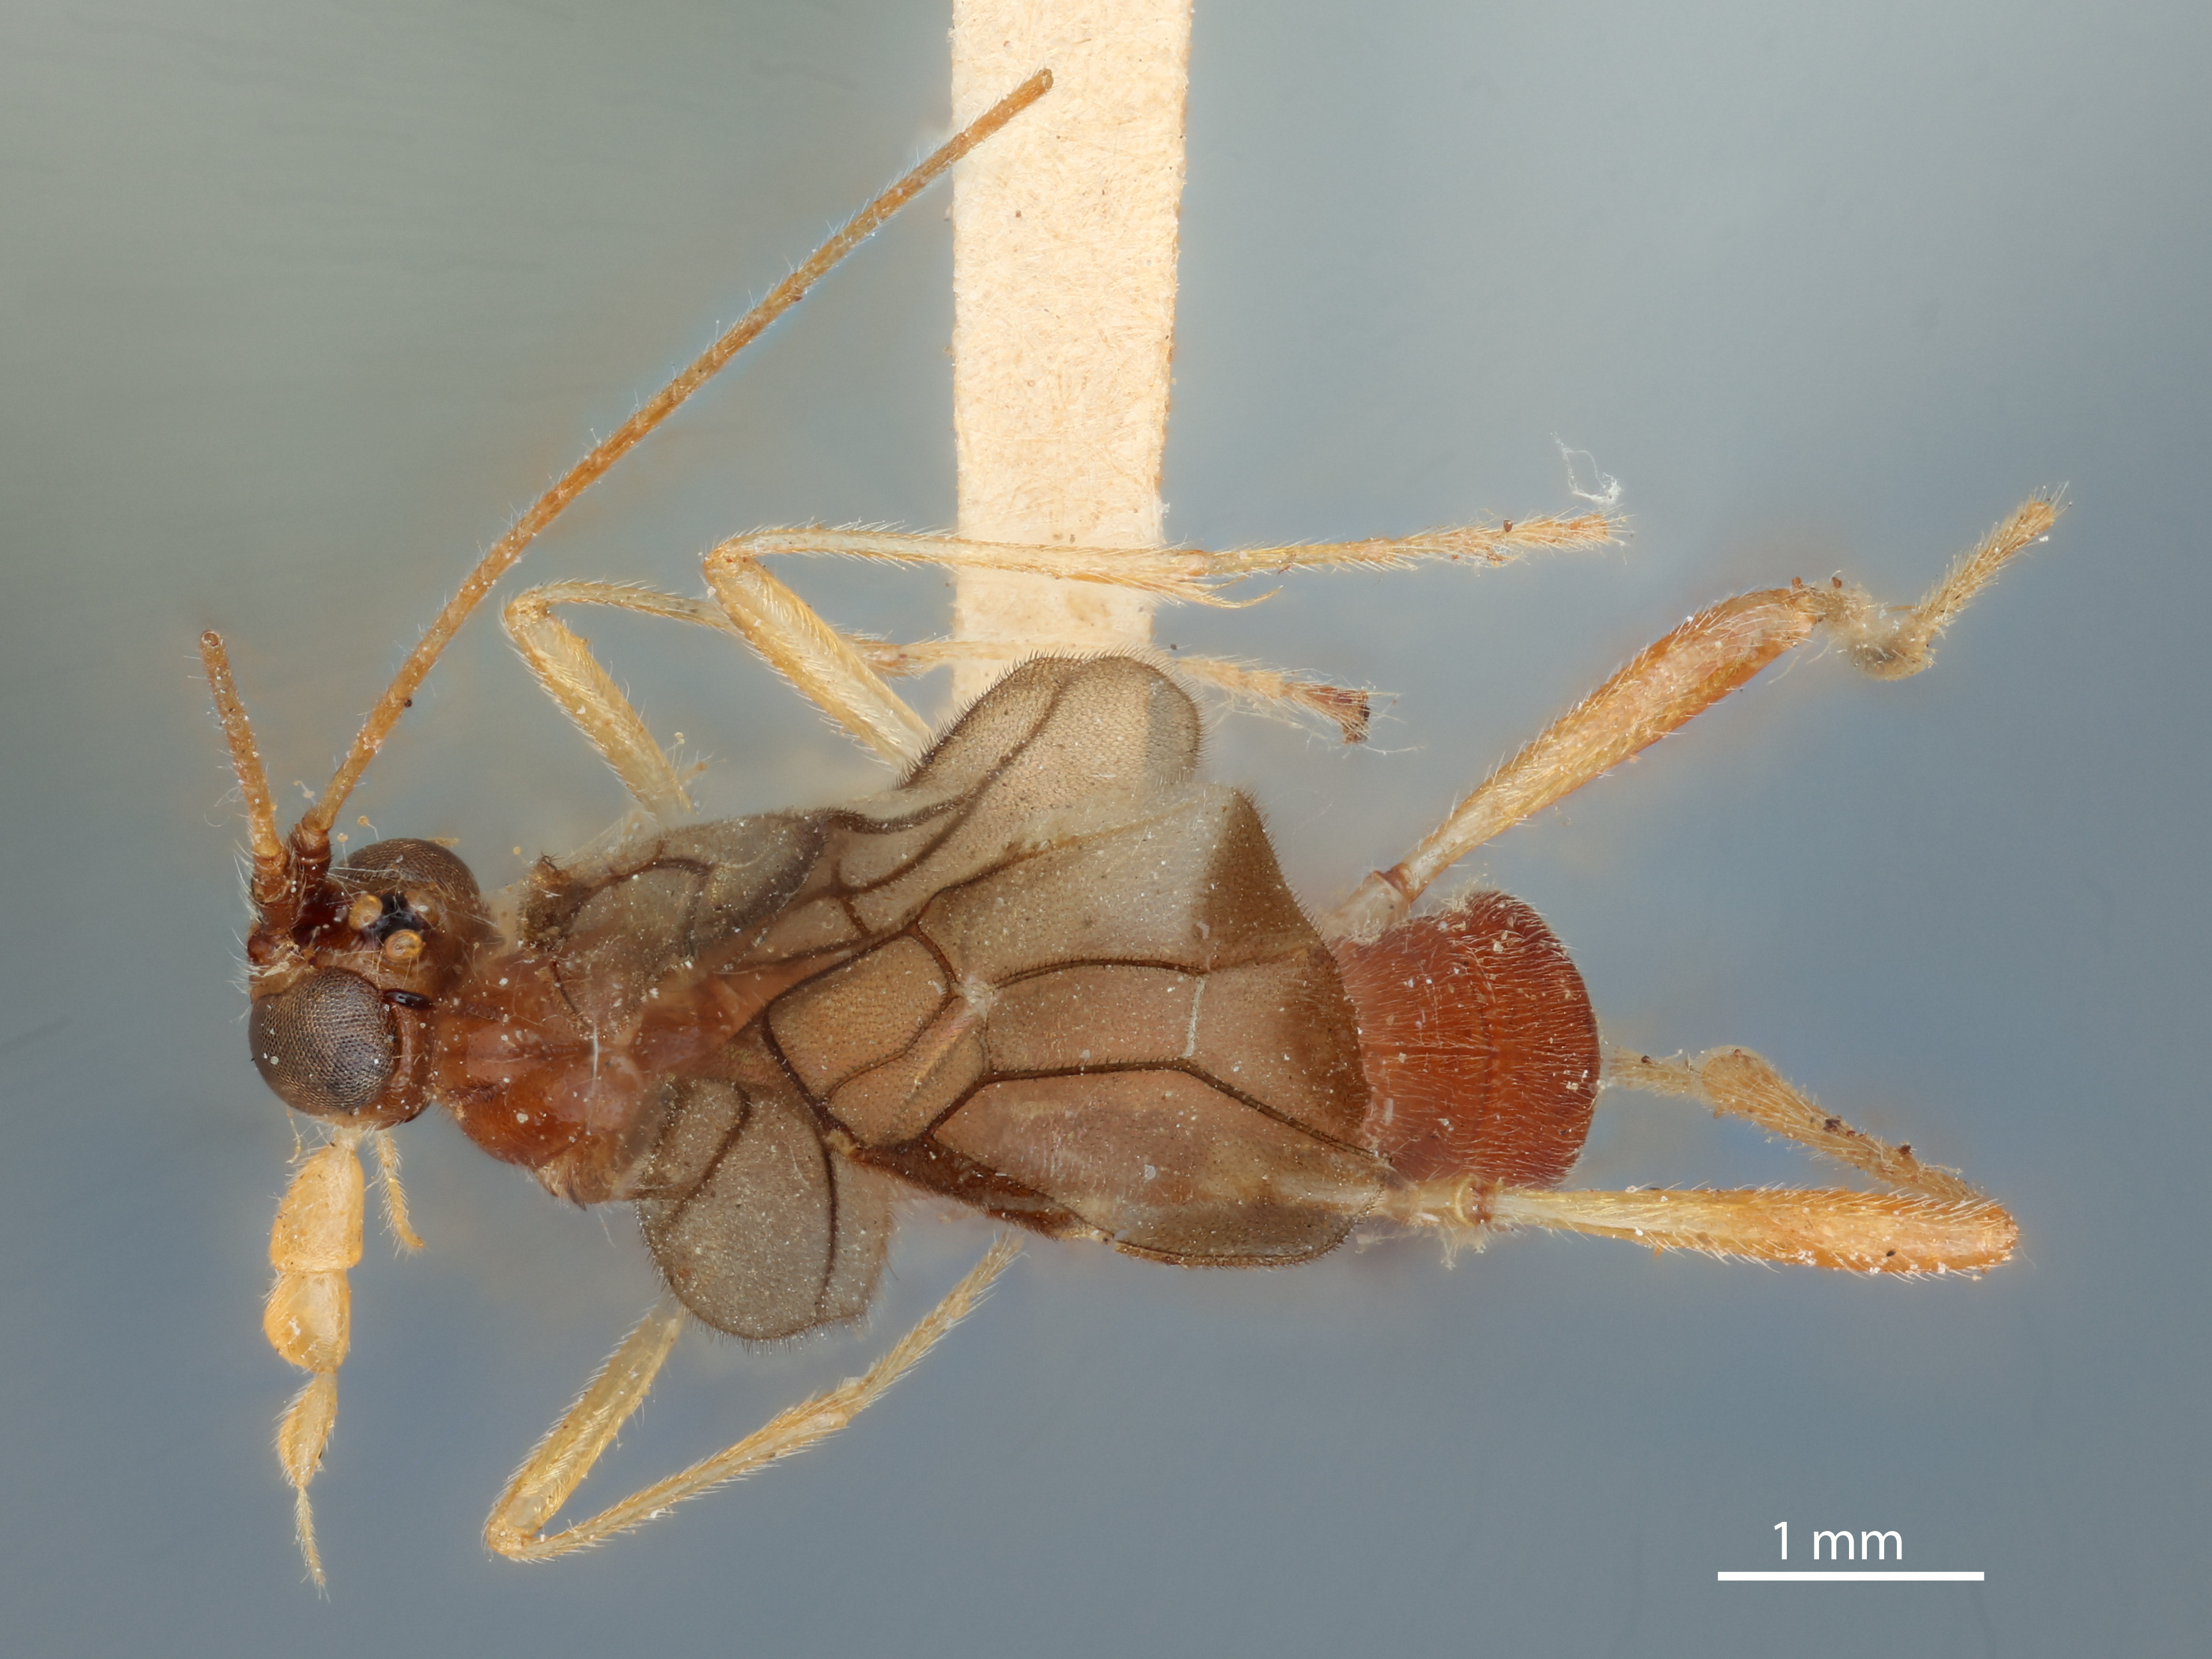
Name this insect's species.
Macrostomionella philippinensis
